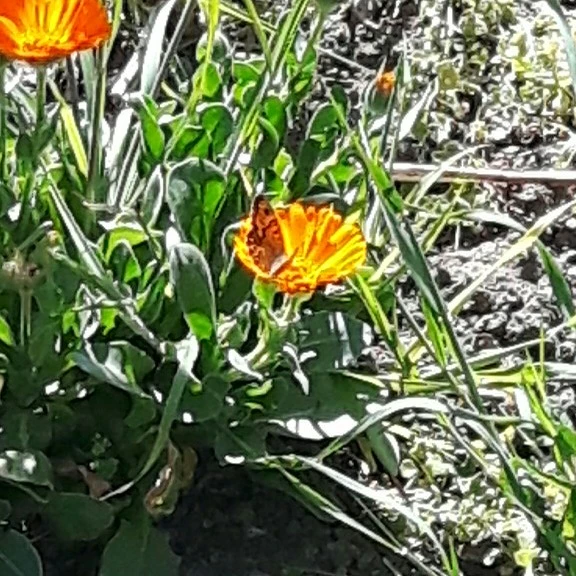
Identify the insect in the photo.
Lasiommata megera (also Pararge megera)
